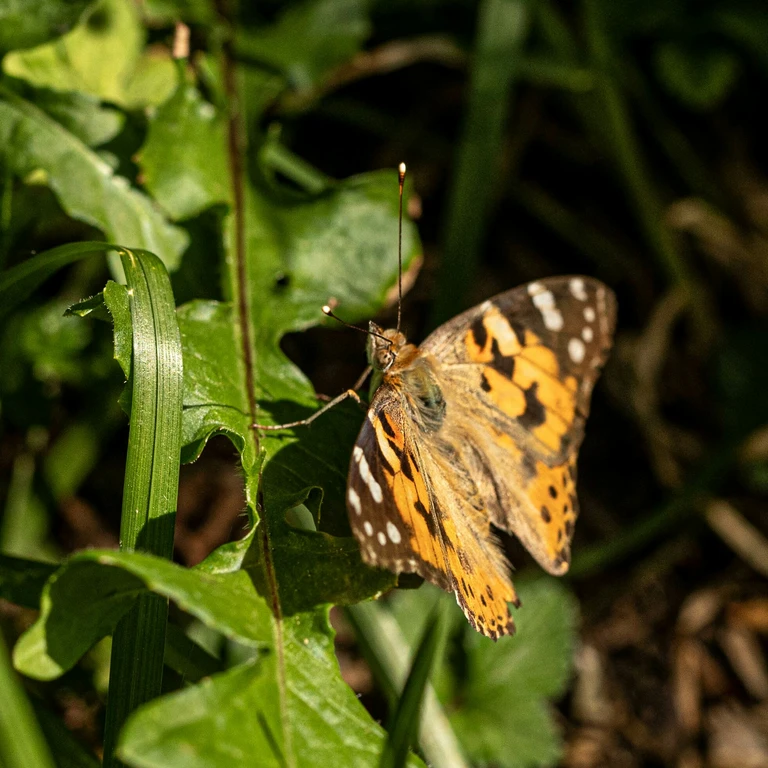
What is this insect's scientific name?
Vanessa cardui
